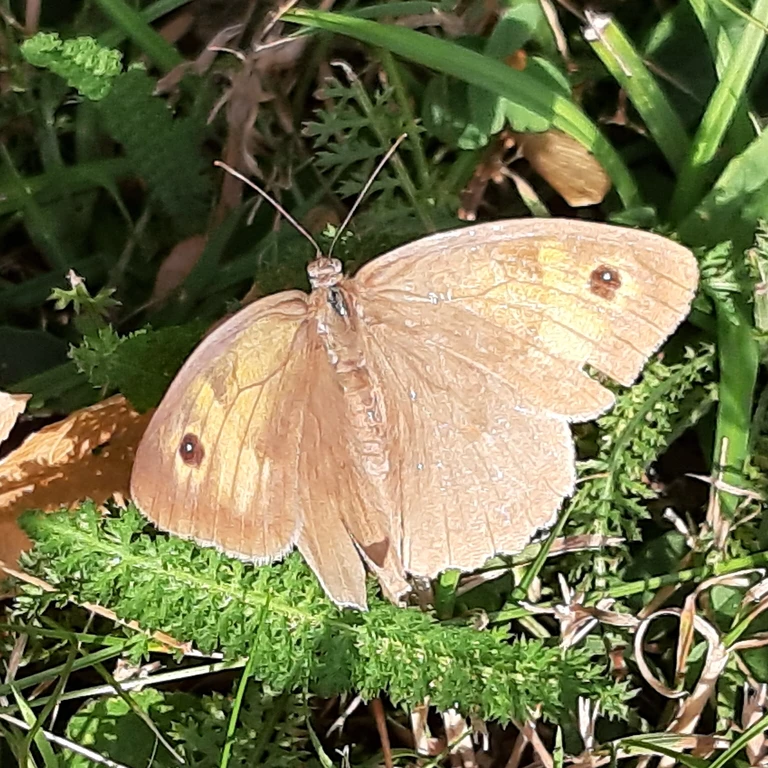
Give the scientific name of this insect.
Maniola jurtina
